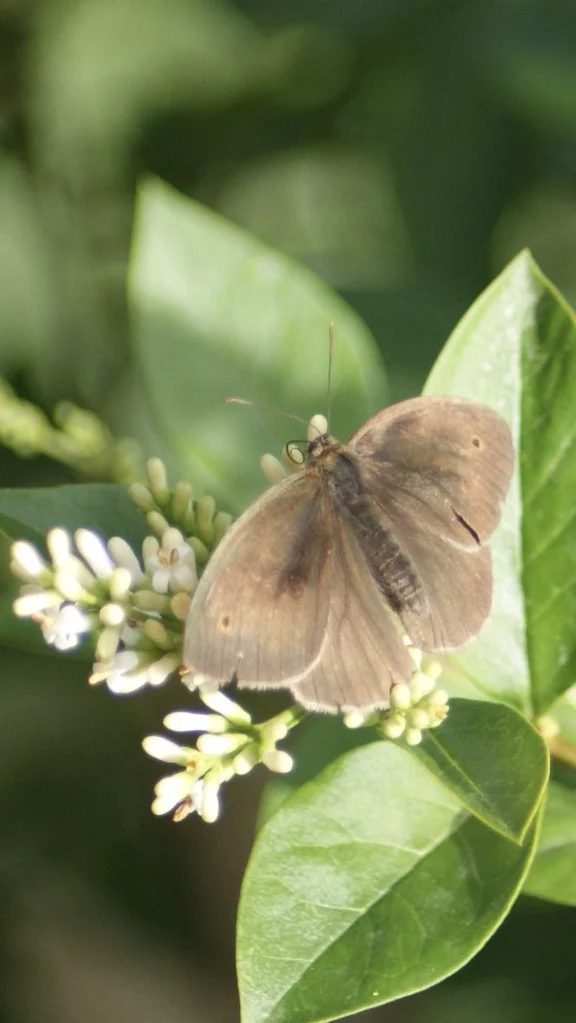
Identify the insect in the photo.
Maniola jurtina
